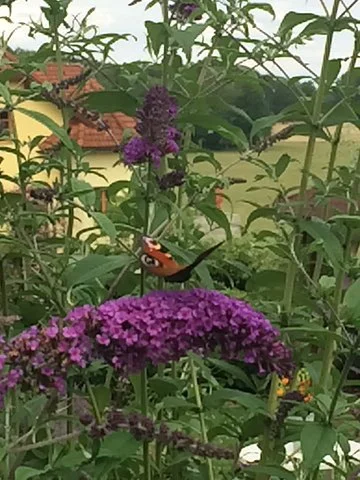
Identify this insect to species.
Aglais io
